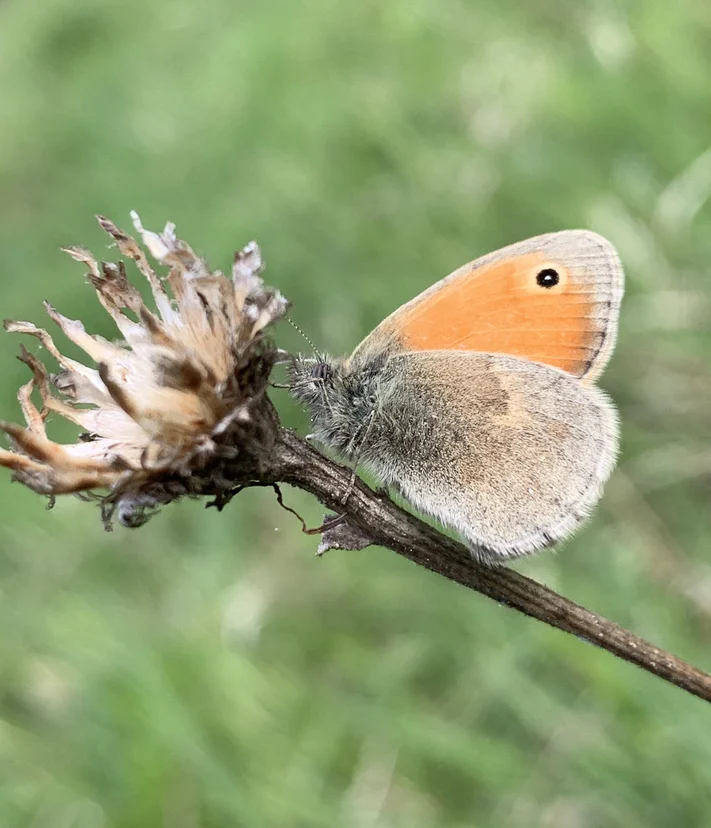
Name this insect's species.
Coenonympha pamphilus
